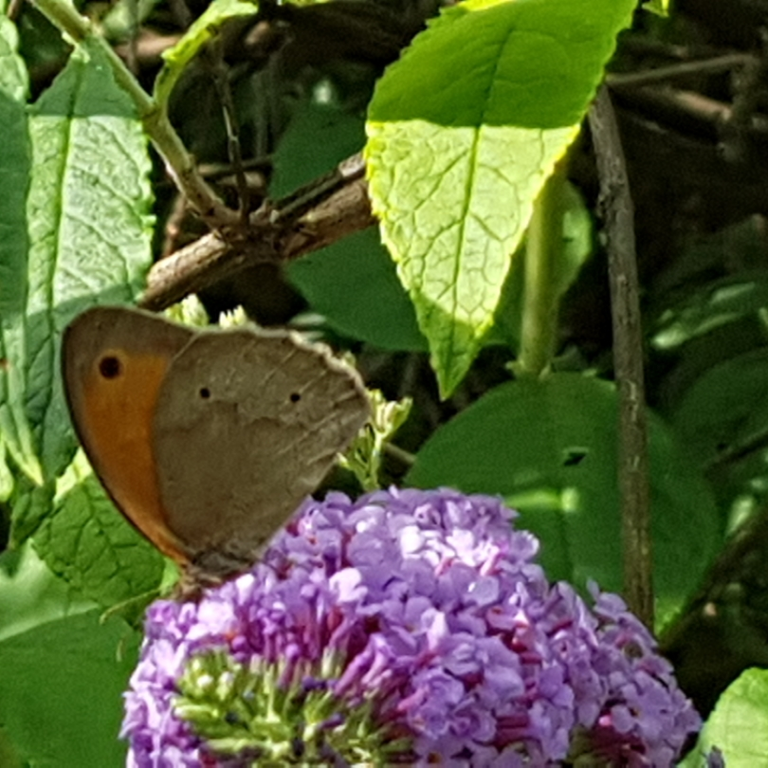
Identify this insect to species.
Maniola jurtina
